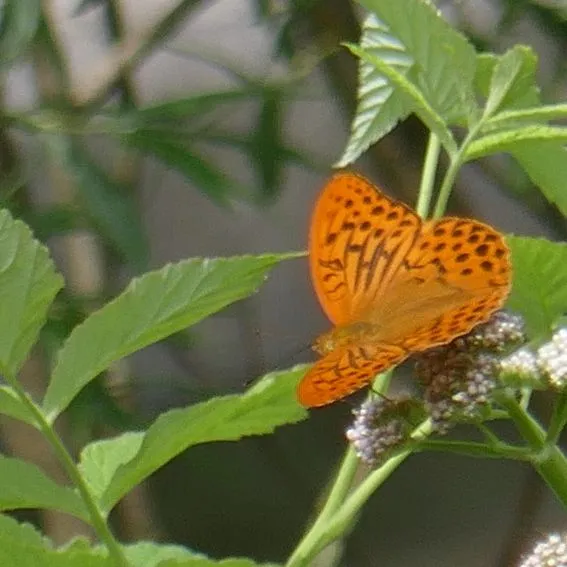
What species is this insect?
Argynnis paphia
